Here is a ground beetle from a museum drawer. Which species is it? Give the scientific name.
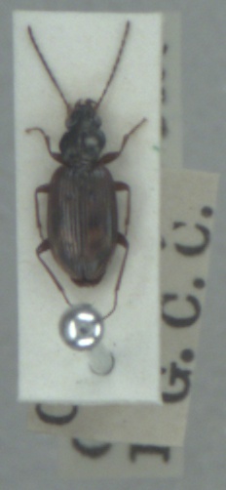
Bembidion dentellum
